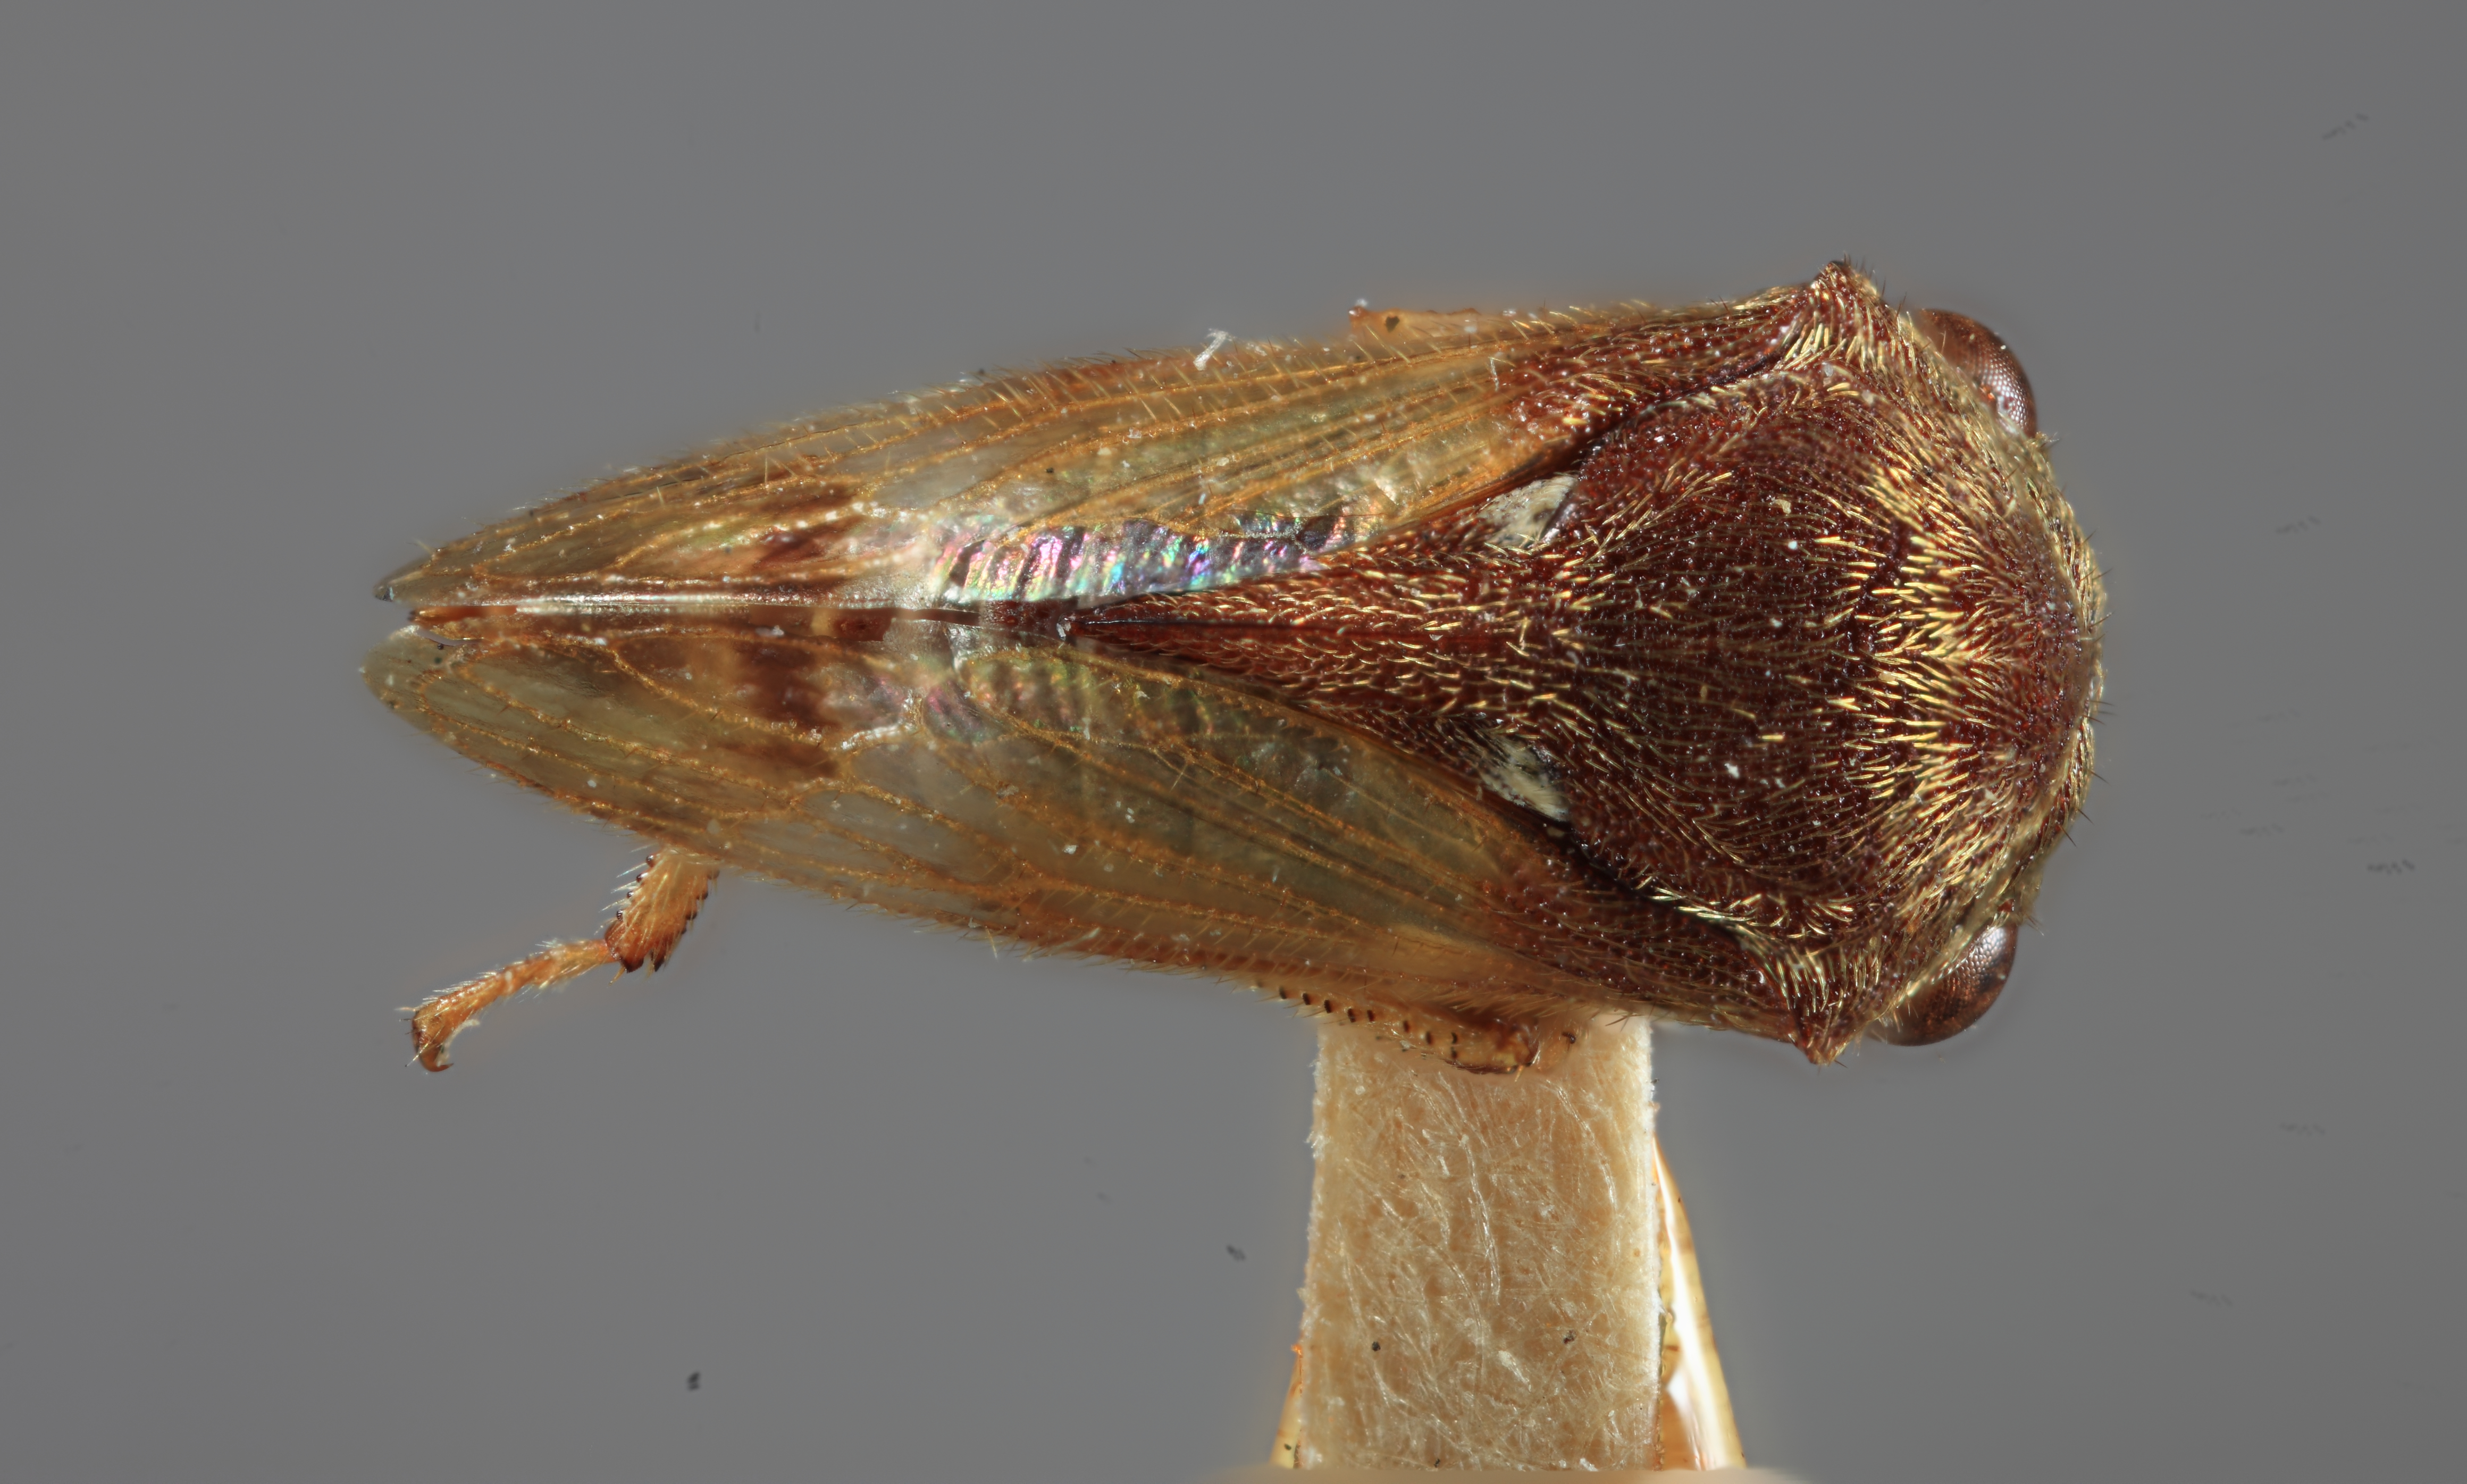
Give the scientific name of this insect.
Gargara penangi
